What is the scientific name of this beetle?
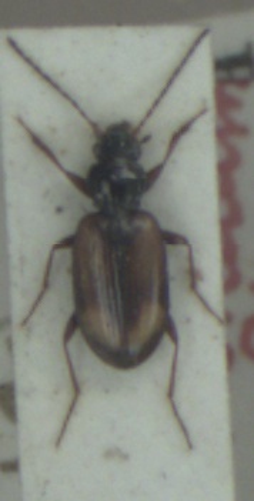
Bembidion femoratum
